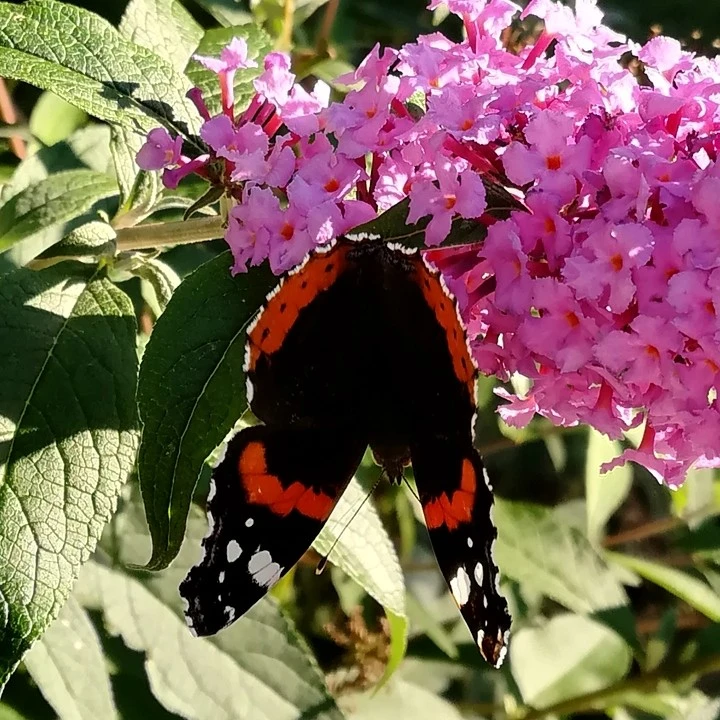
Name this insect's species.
Vanessa atalanta
